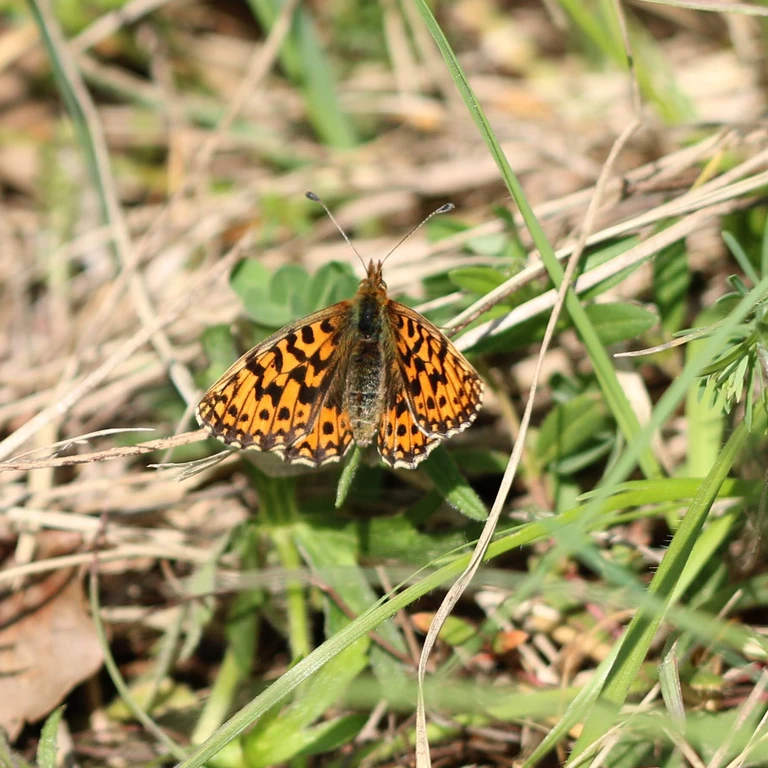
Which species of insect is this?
Boloria dia
